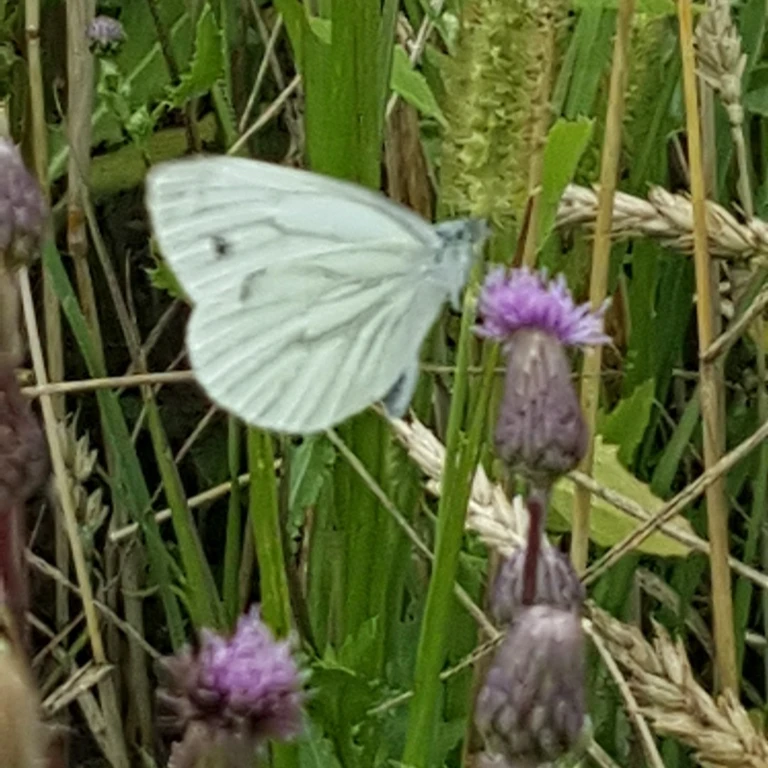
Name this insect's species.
Pieris napi
